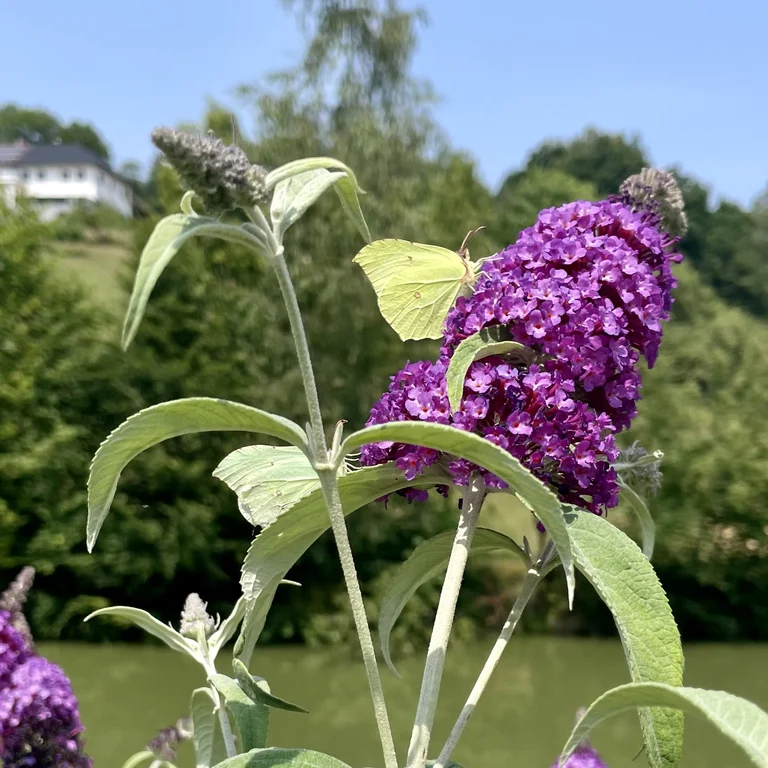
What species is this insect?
Gonepteryx rhamni
